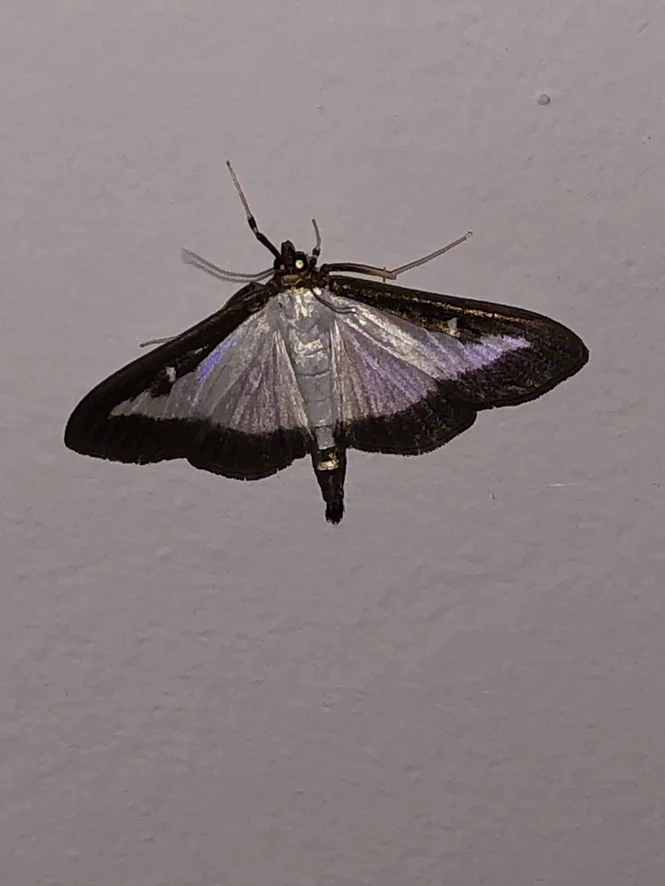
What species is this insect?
Cydalima perspectalis
